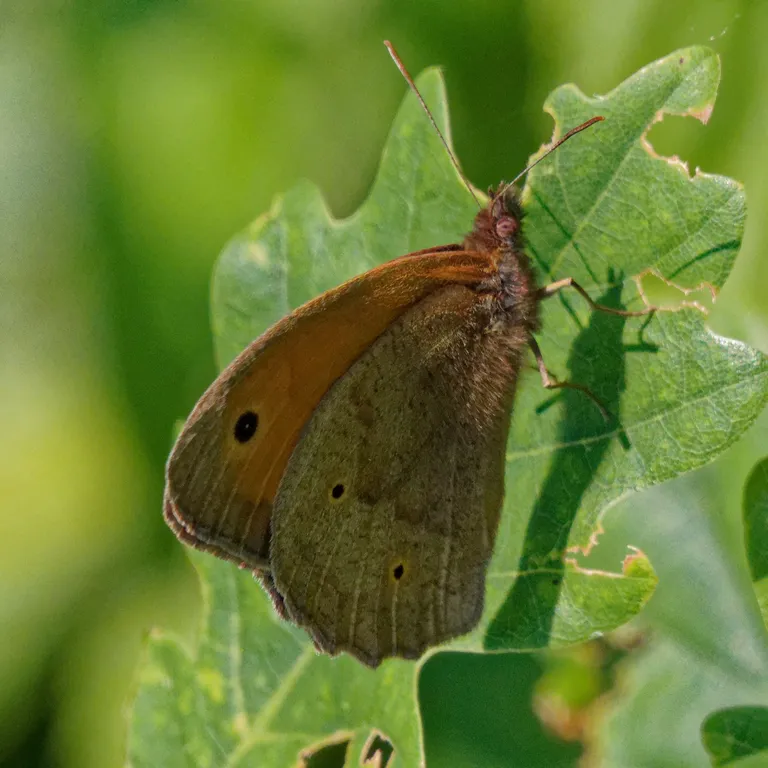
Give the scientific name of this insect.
Maniola jurtina
